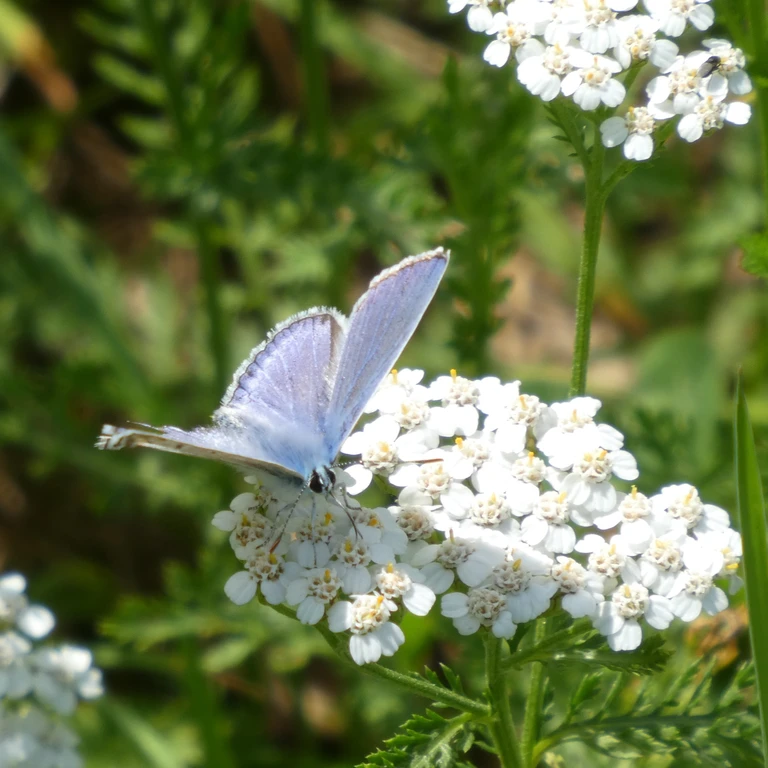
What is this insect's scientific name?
Polyommatus icarus
